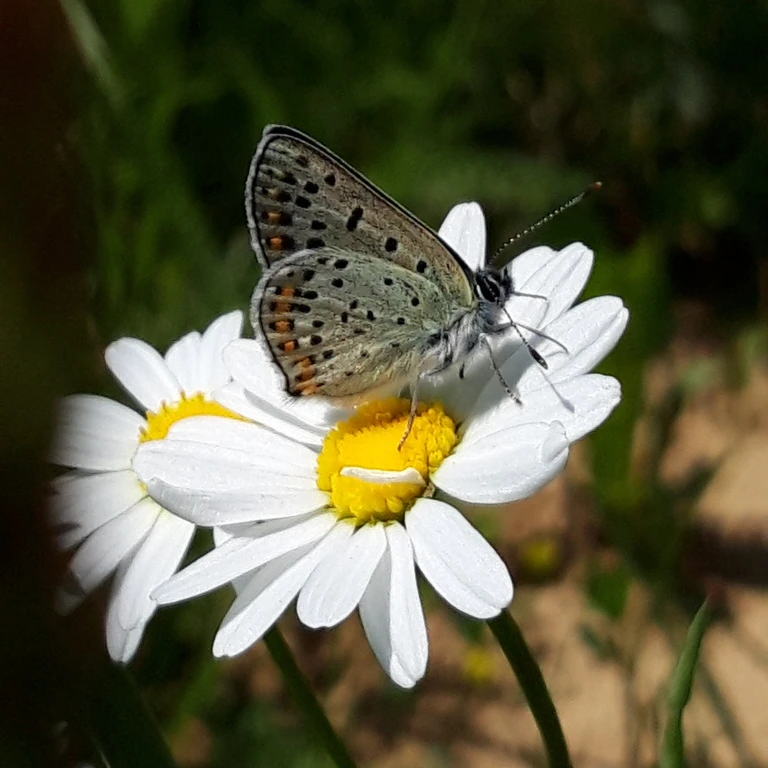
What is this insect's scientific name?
Lycaena tityrus (also Loweia tityrus)
